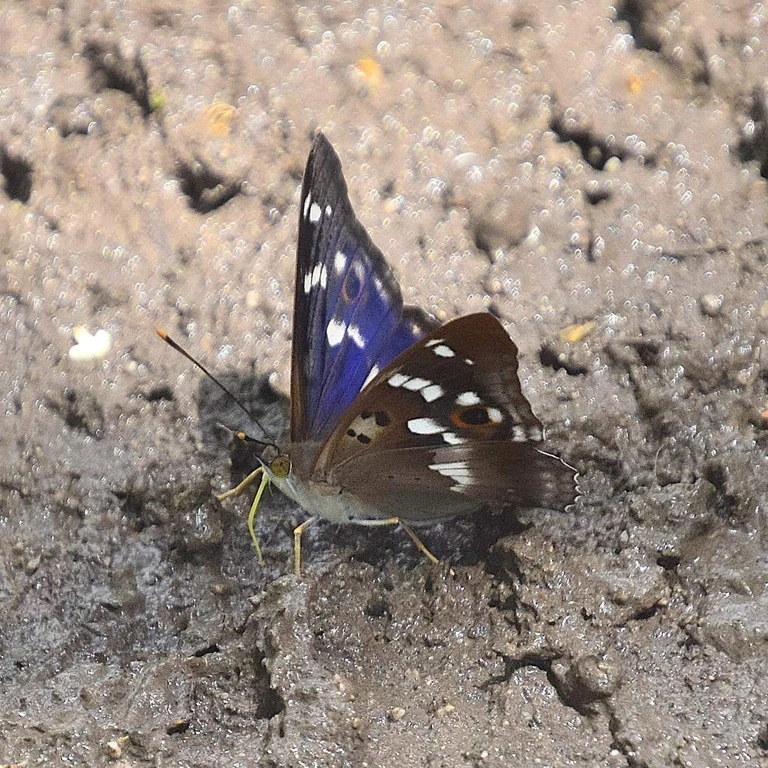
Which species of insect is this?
Apatura ilia
